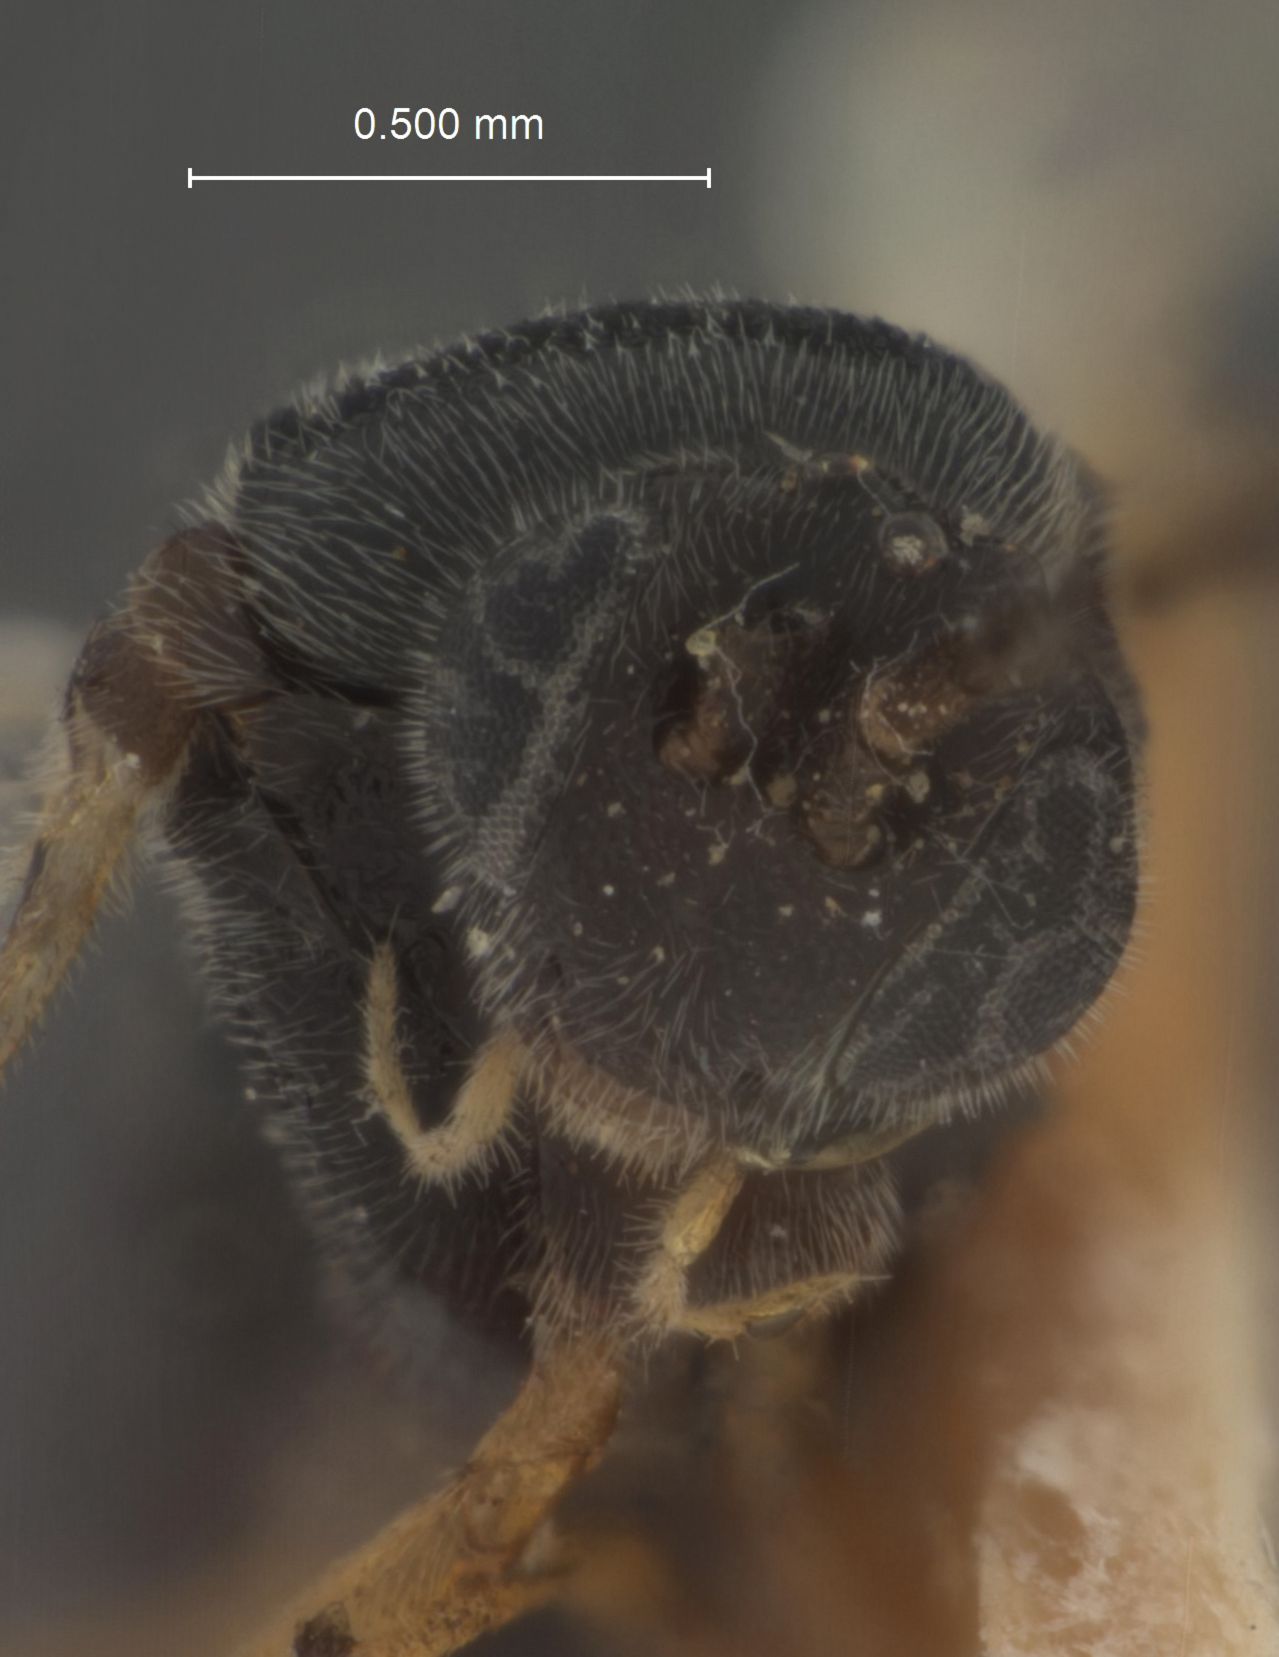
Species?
Apanteles electrae
